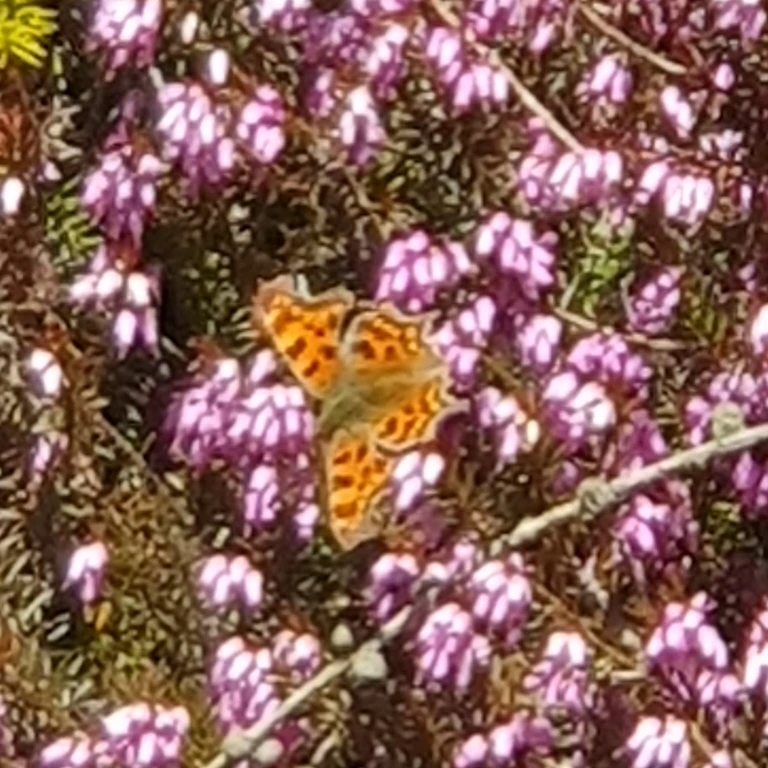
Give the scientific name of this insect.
Polygonia c-album
